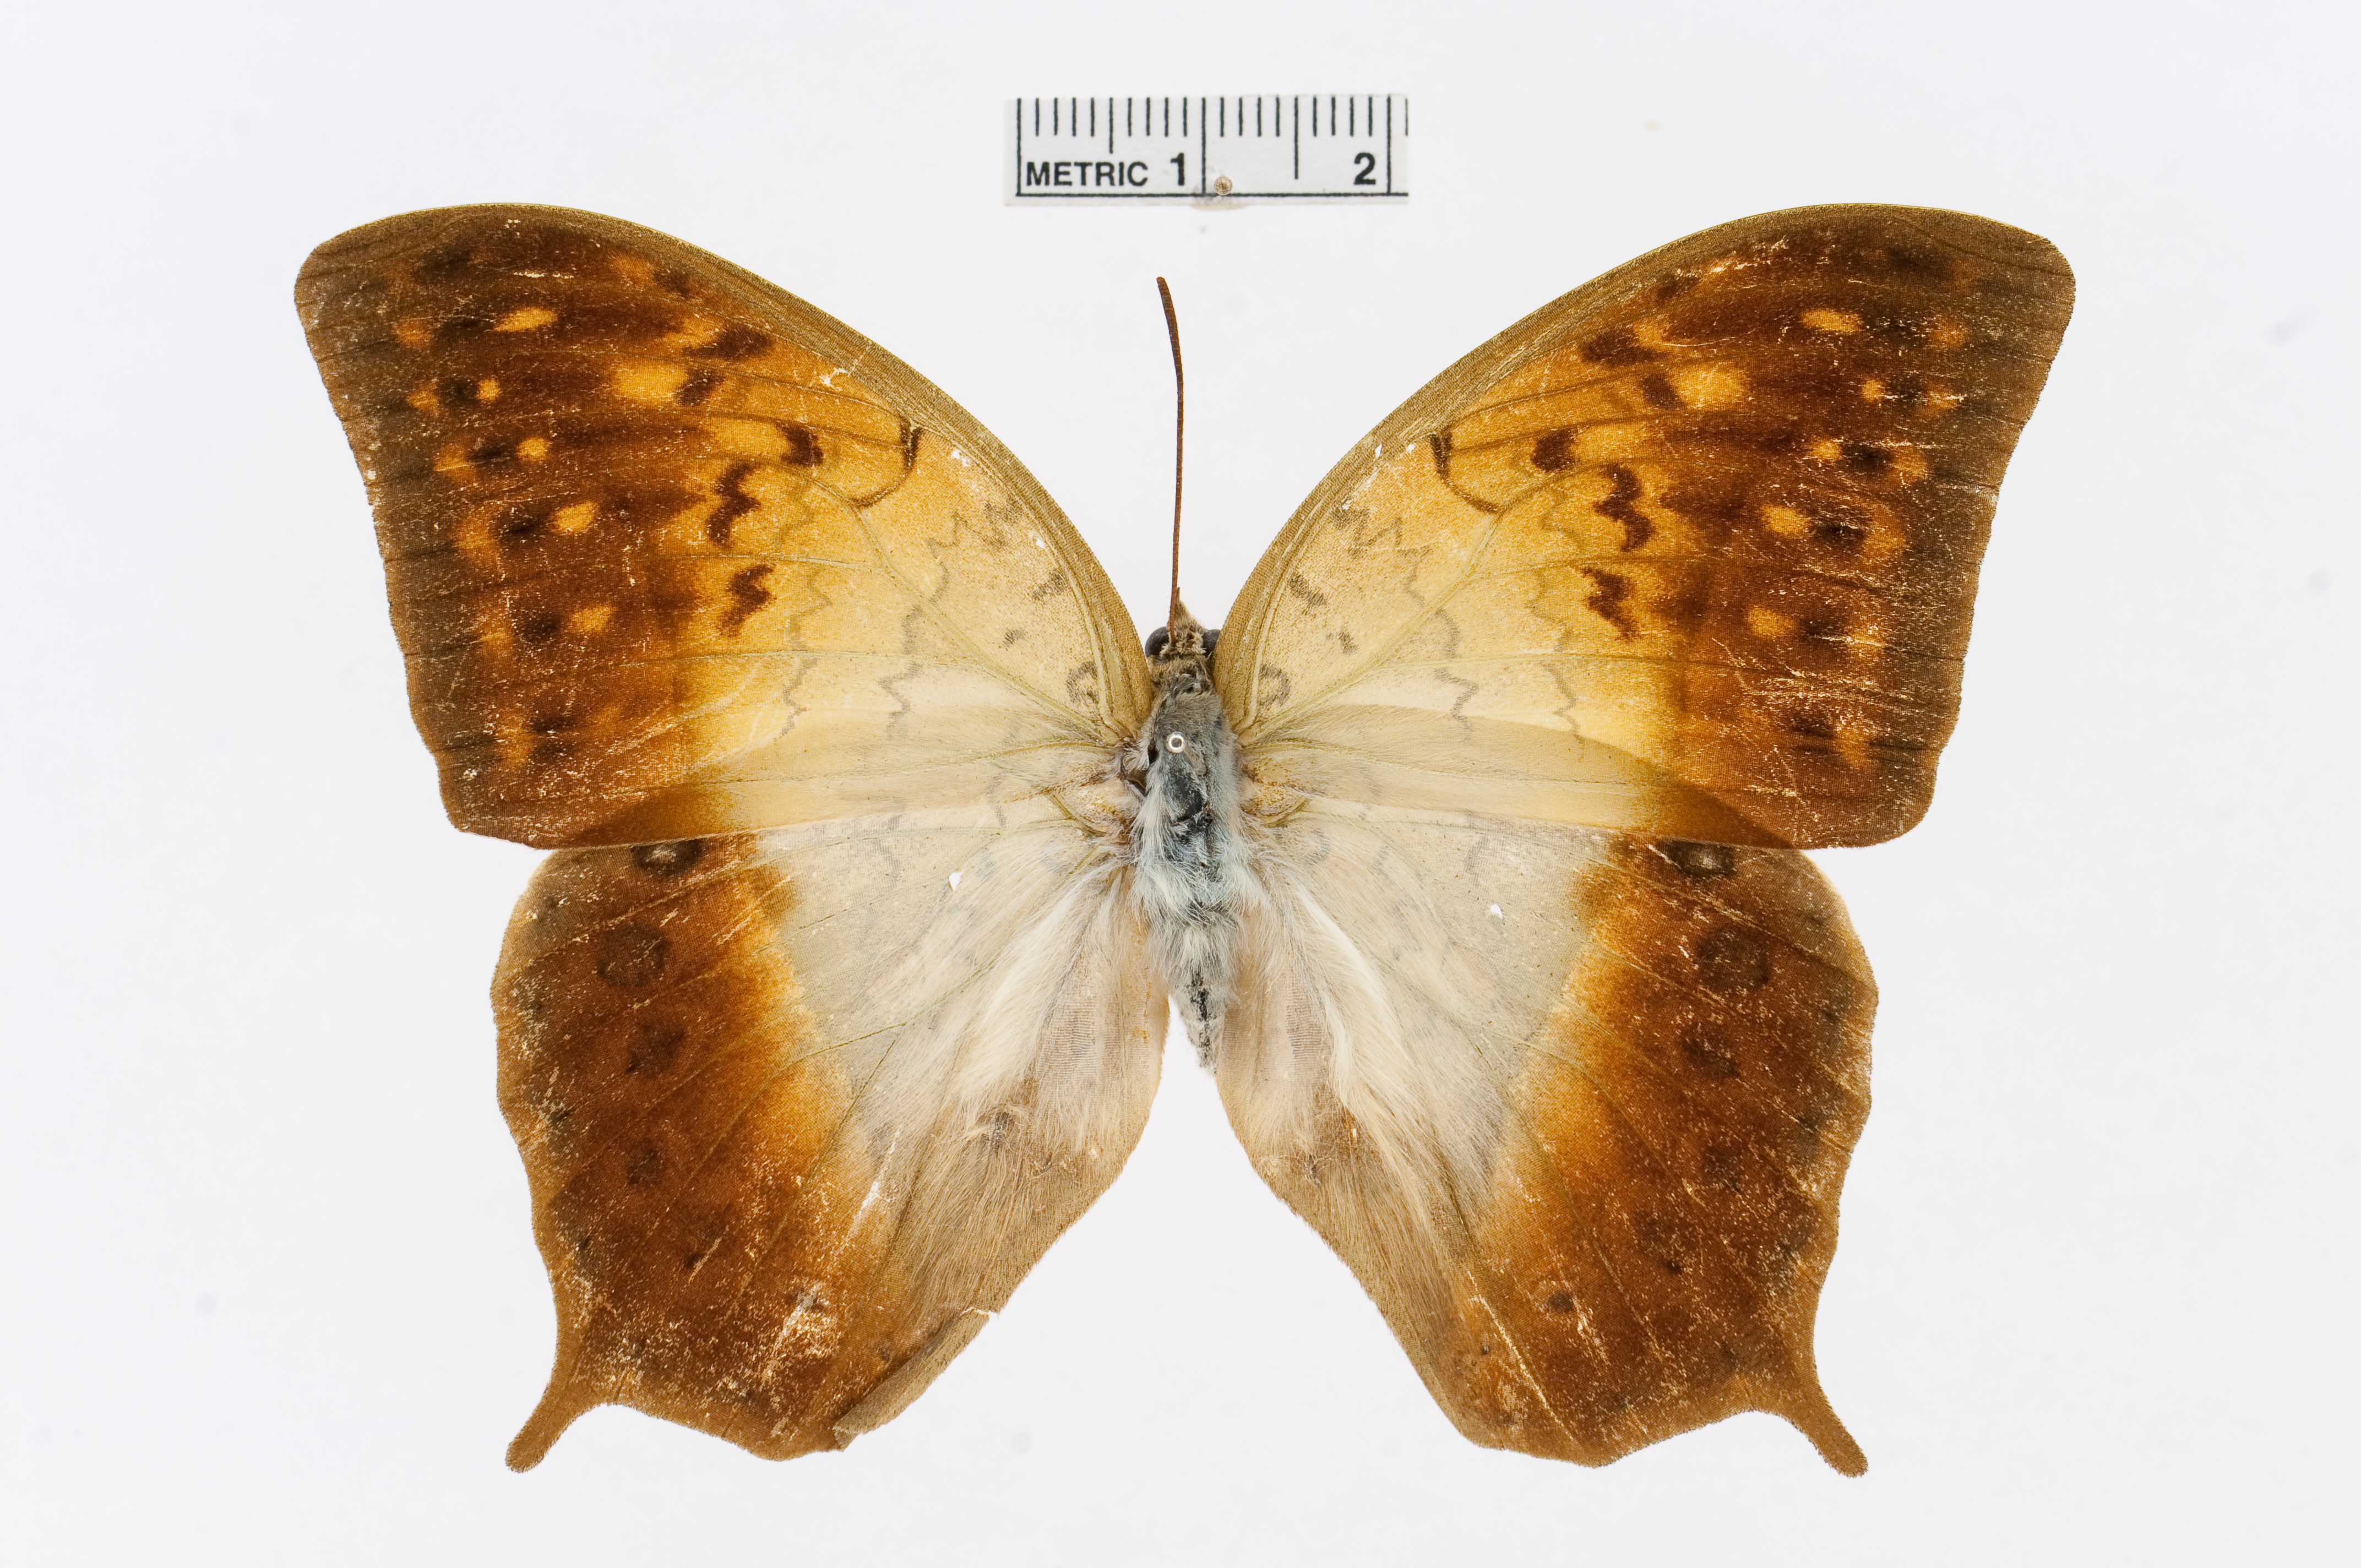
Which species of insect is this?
Charaxes fulvescens
